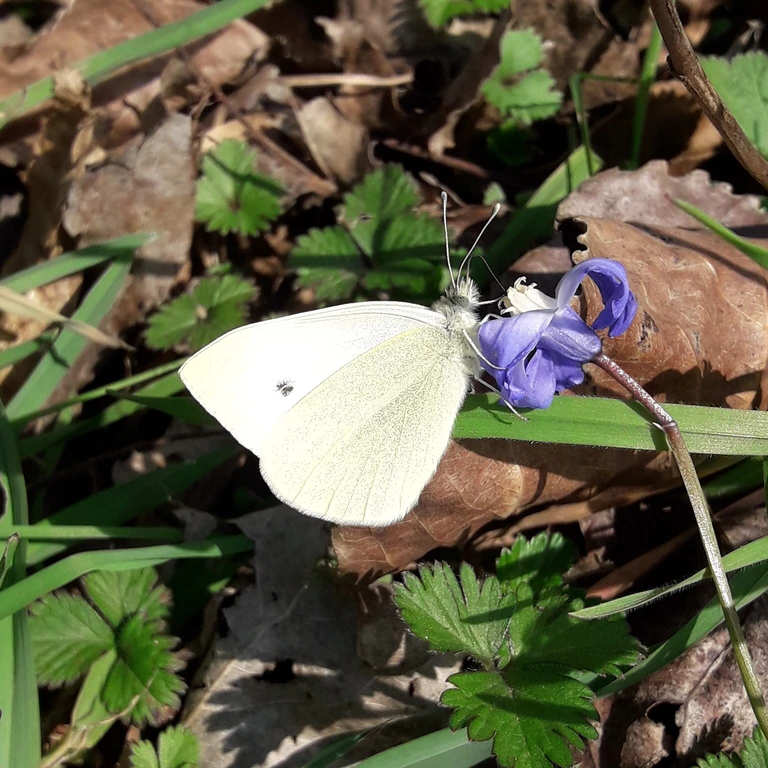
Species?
Pieris rapae
